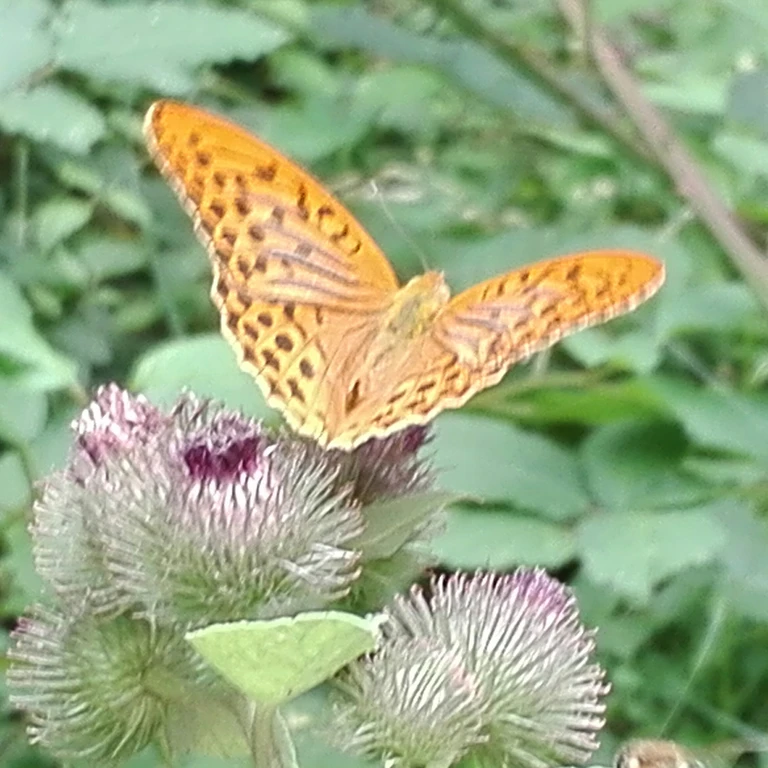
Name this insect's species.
Argynnis paphia
